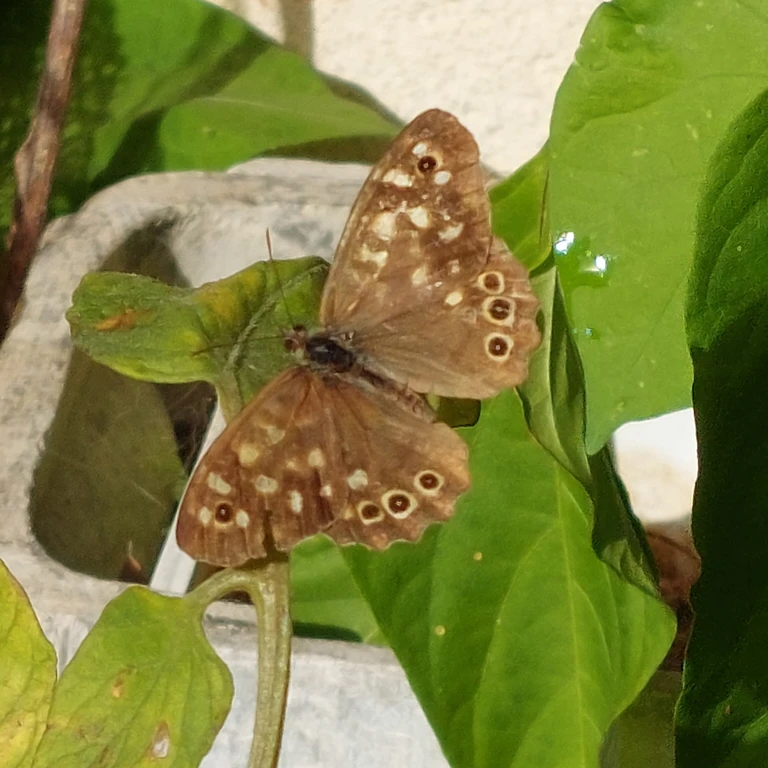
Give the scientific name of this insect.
Pararge aegeria
